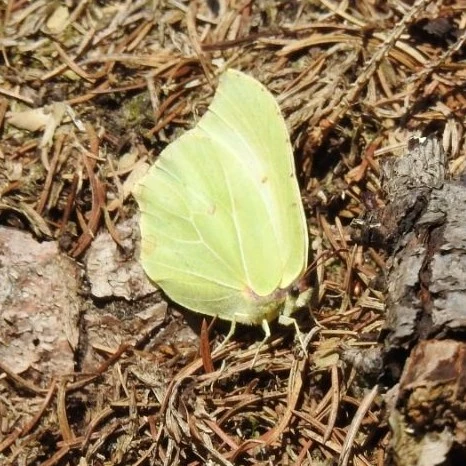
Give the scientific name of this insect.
Gonepteryx rhamni
